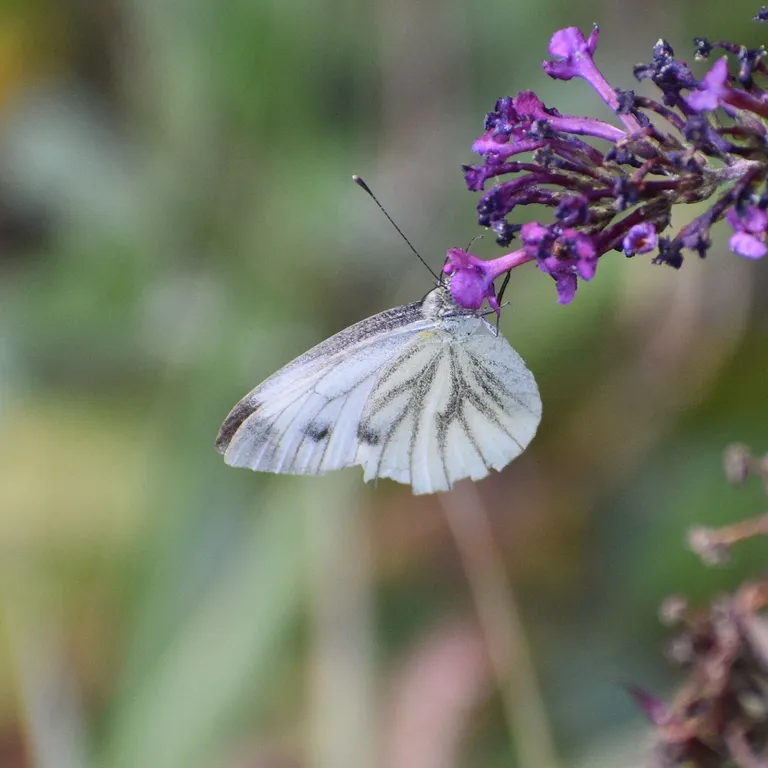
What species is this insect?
Pieris napi
